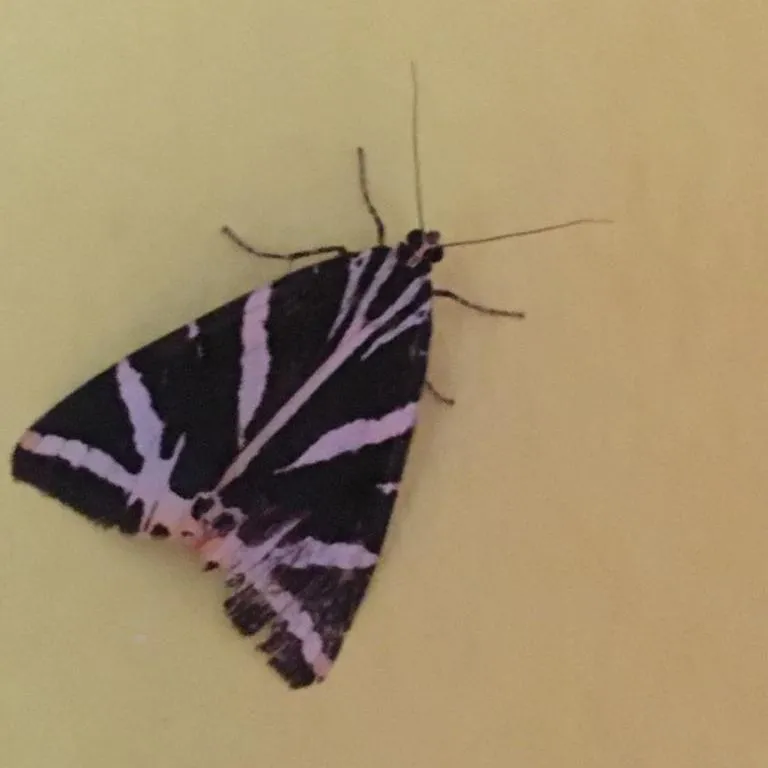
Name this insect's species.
Euplagia quadripunctaria
